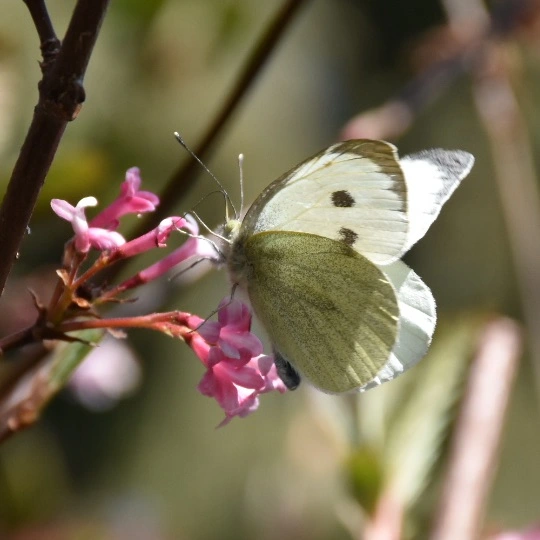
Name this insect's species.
Pieris brassicae
